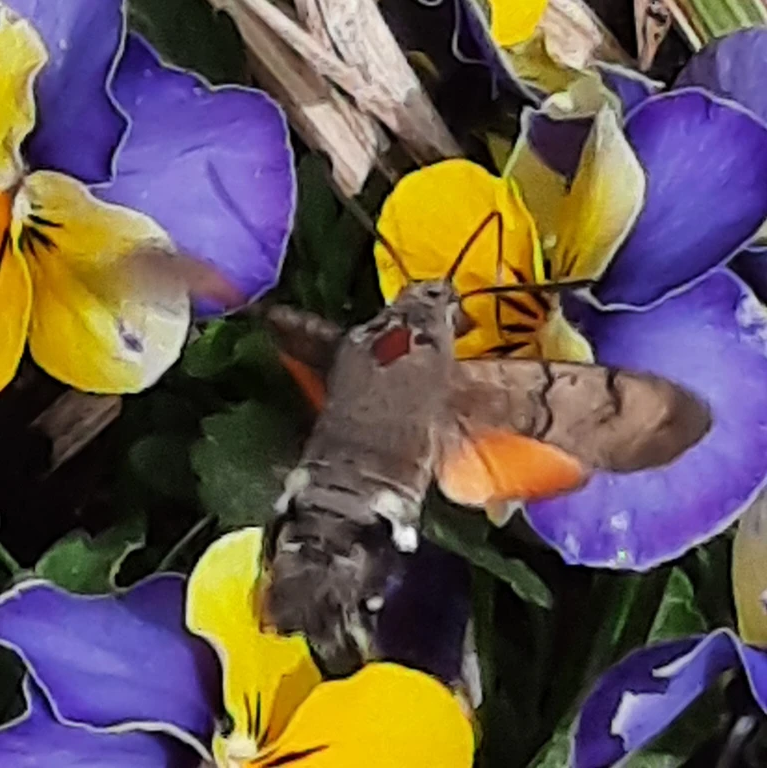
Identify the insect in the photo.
Macroglossum stellatarum
